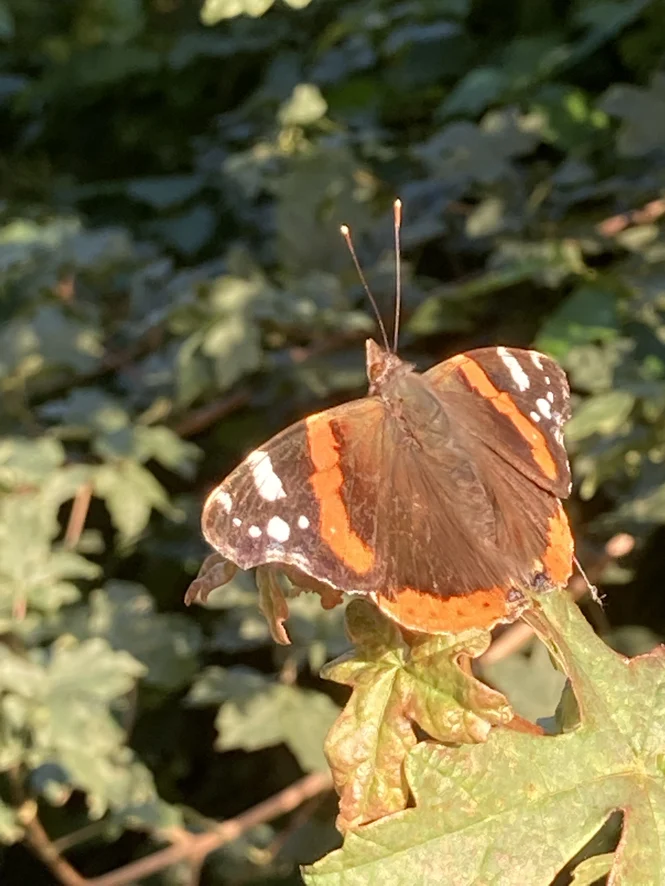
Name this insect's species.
Vanessa atalanta
